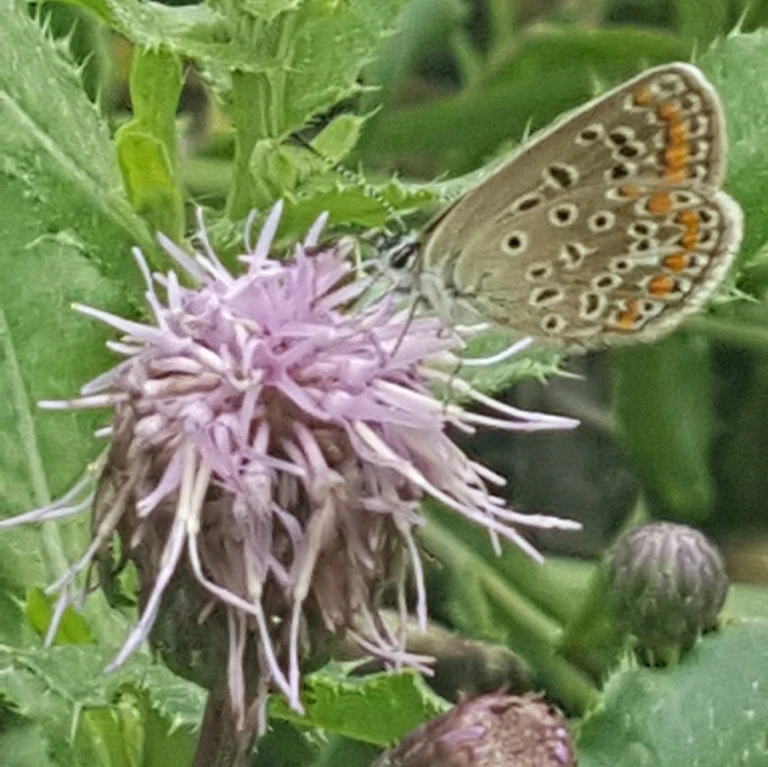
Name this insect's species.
Polyommatus icarus
